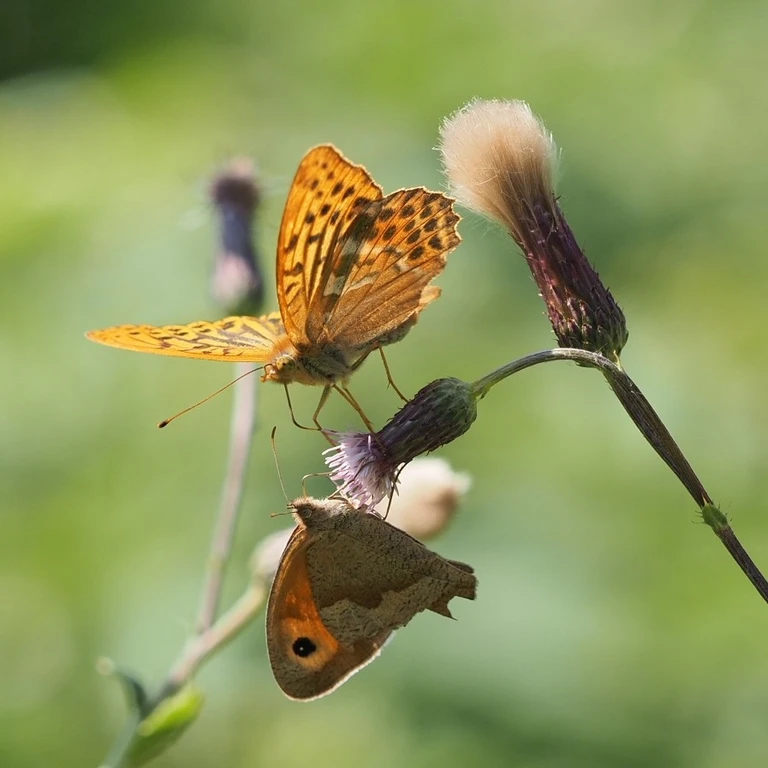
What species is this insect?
Argynnis paphia
